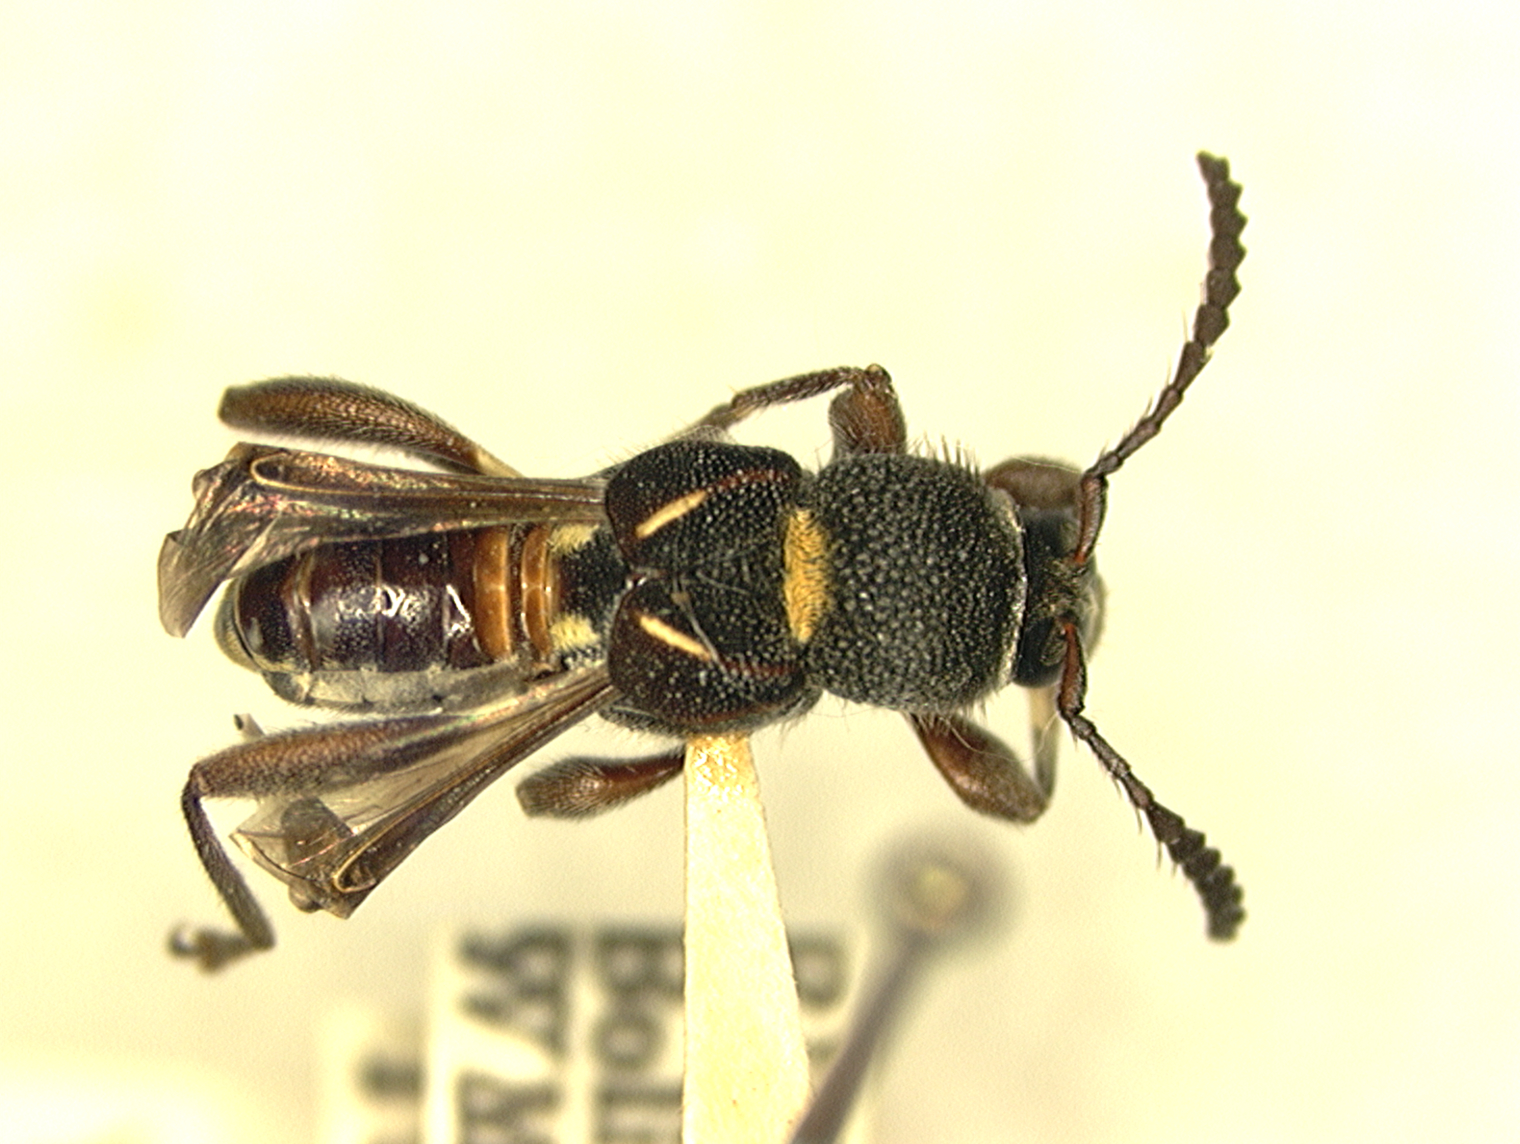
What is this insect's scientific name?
Tomopterus similis
